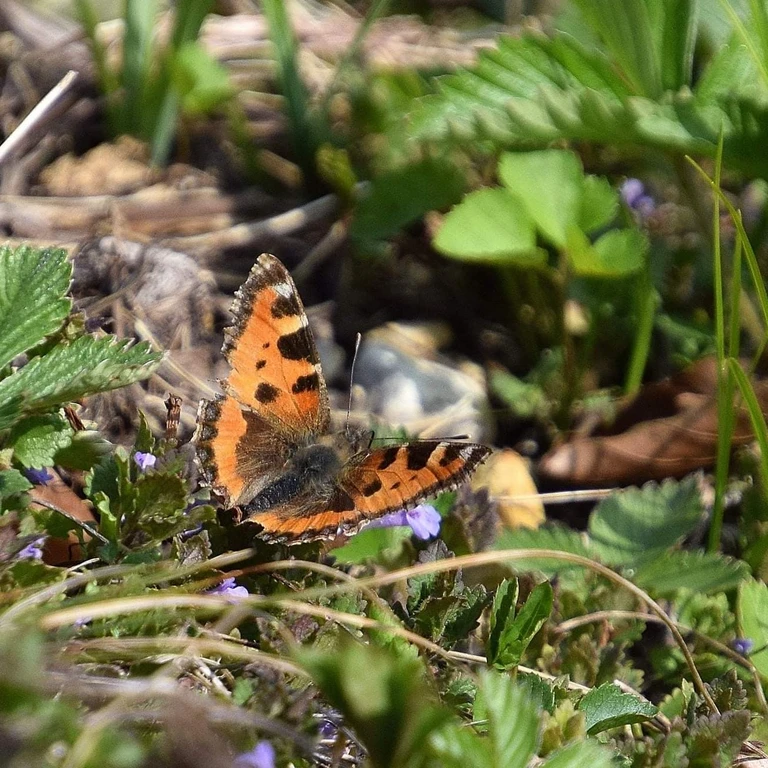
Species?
Aglais urticae
